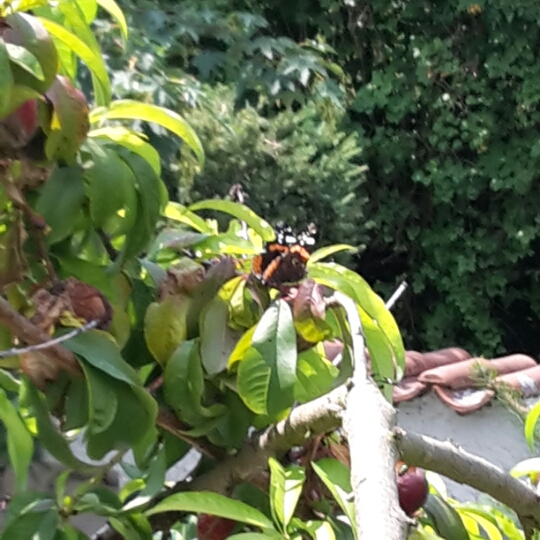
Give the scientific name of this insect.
Vanessa atalanta
